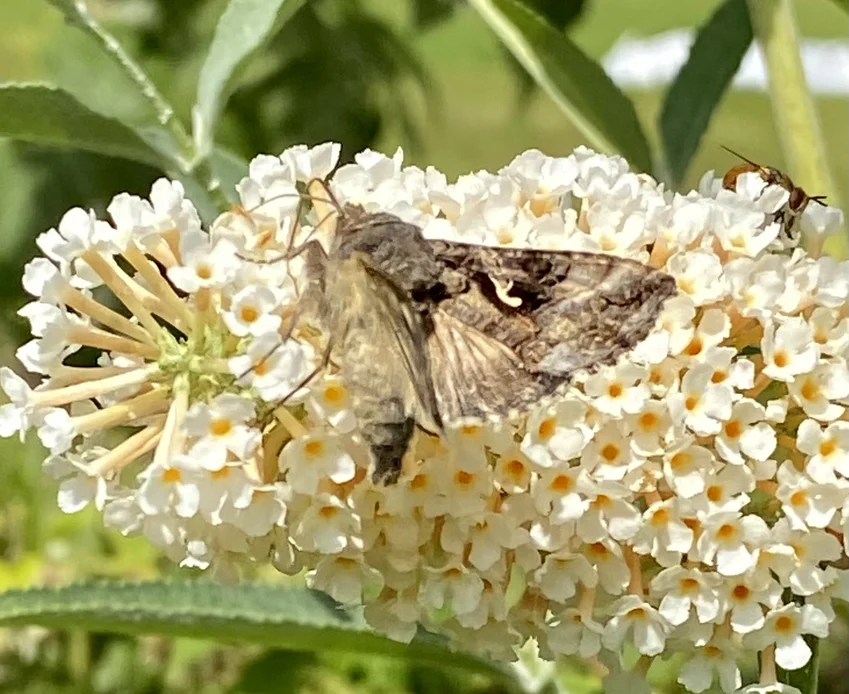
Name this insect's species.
Autographa gamma
